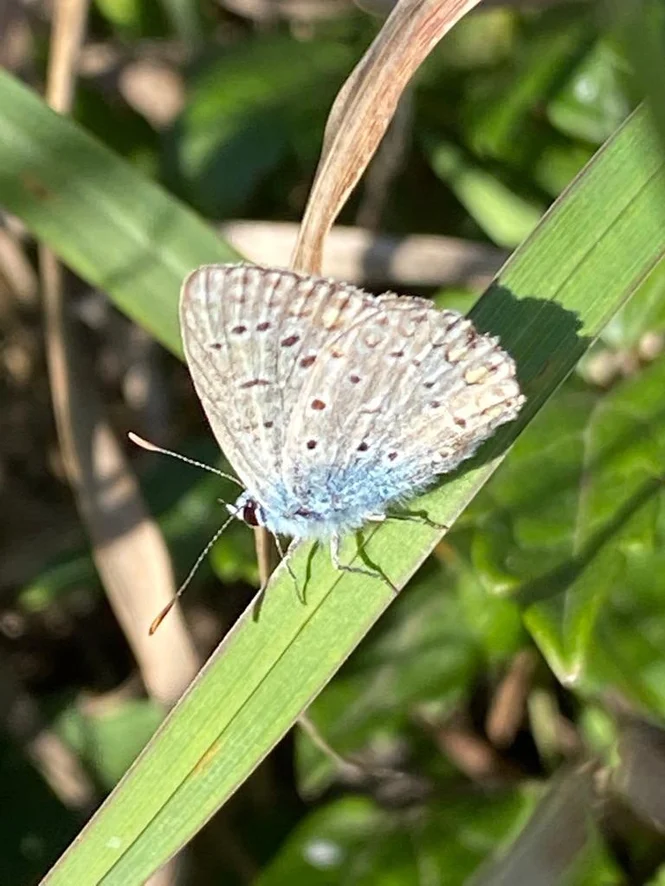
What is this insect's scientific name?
Polyommatus icarus
